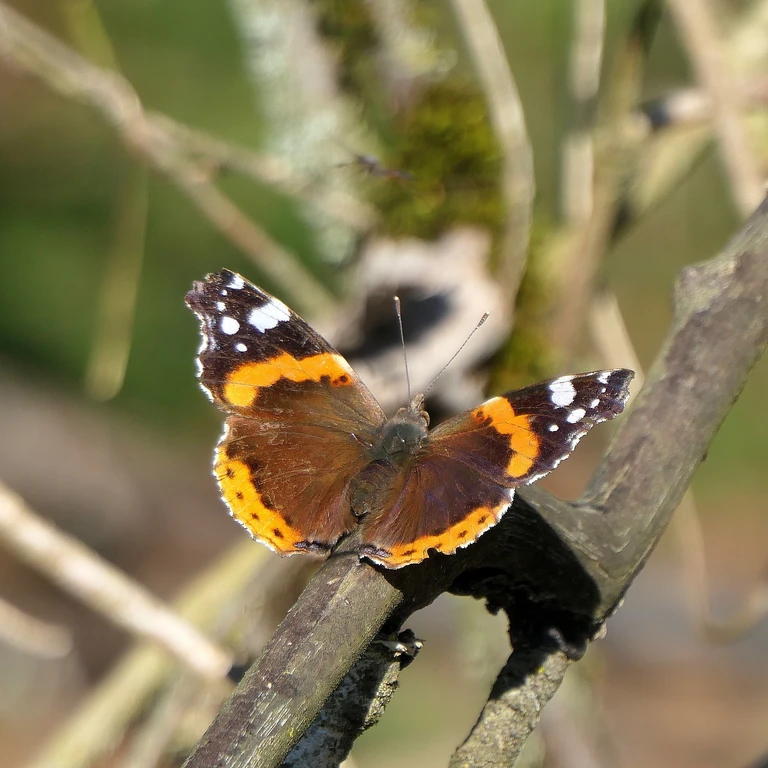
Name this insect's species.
Vanessa atalanta
